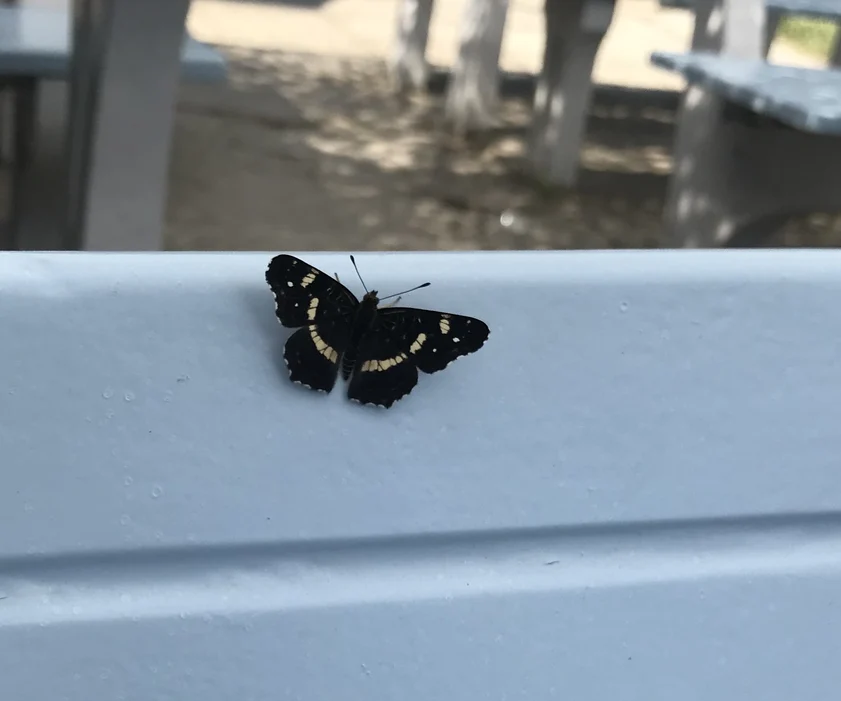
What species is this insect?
Araschnia levana
